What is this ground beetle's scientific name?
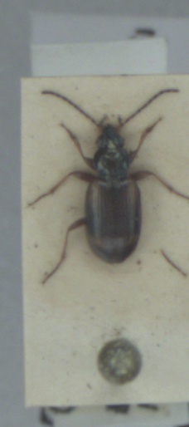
Bembidion bruxellense
